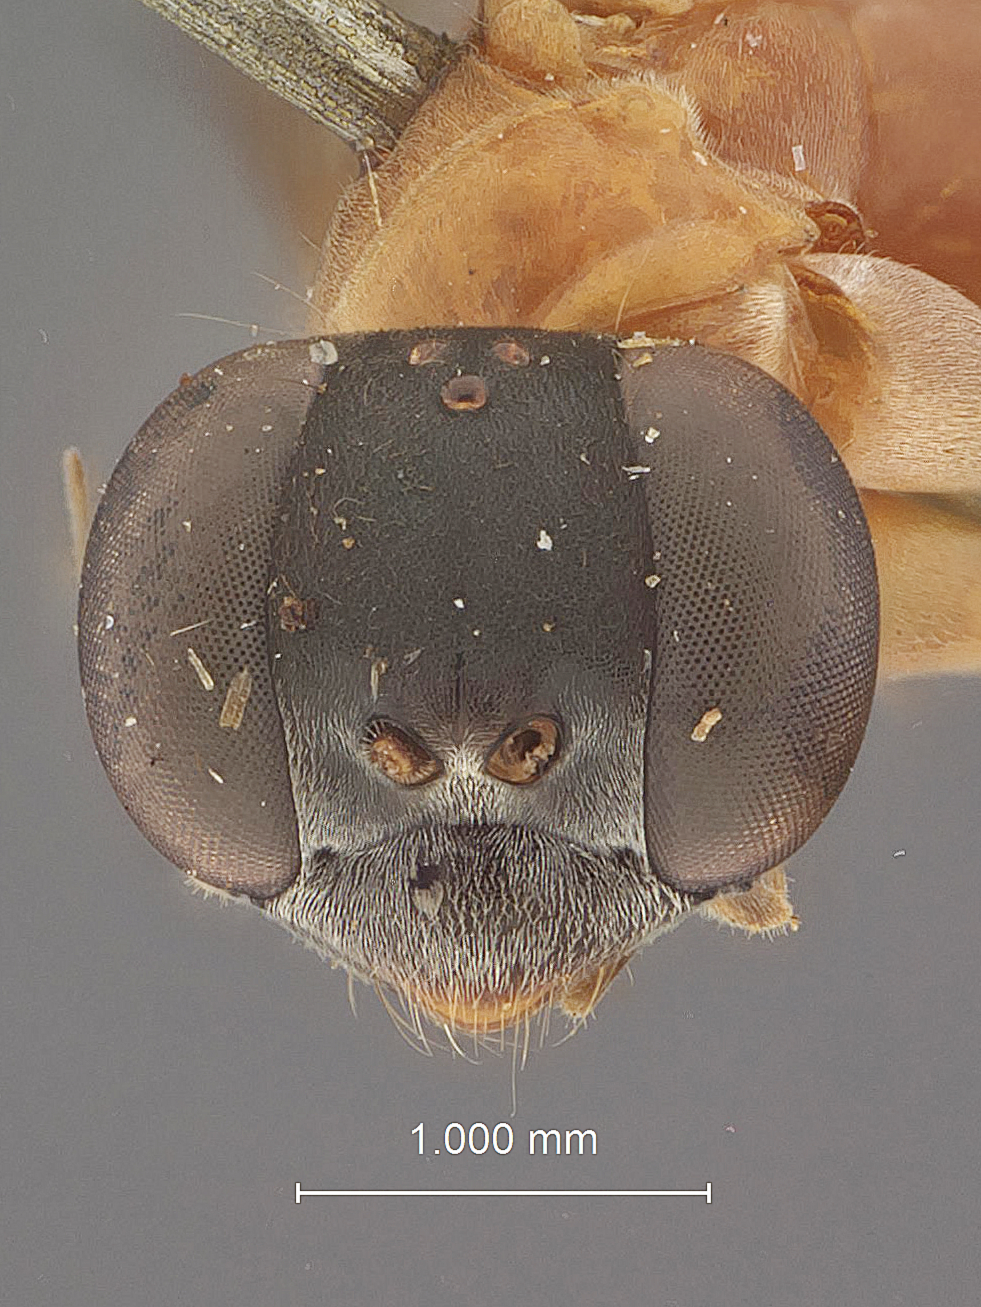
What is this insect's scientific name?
Pseudagenia ashmeadi
